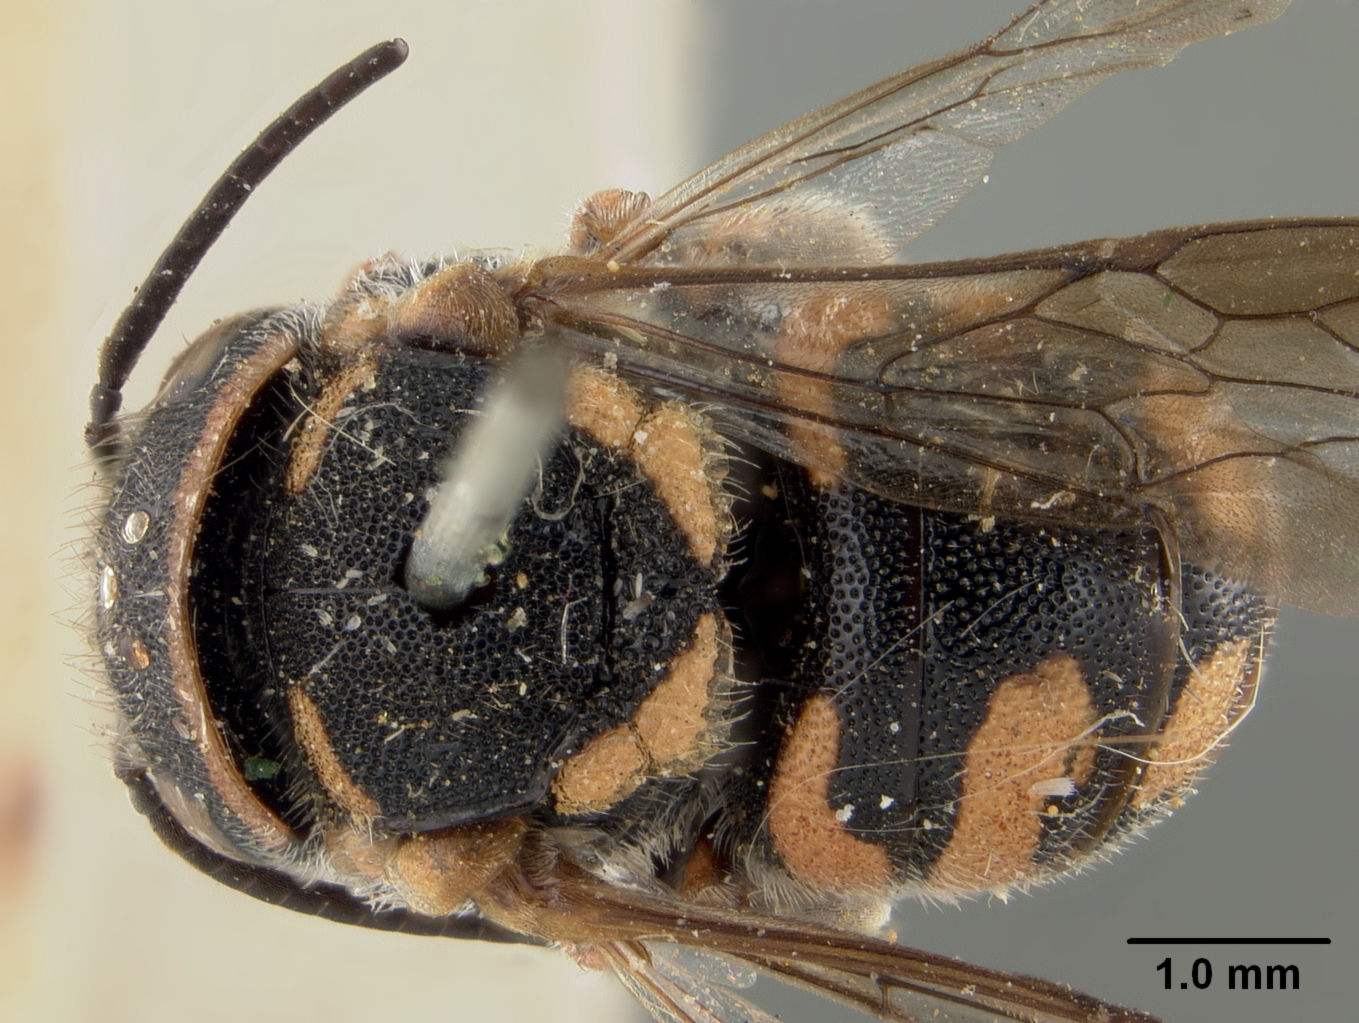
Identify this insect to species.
Anthidium ehrhorni
